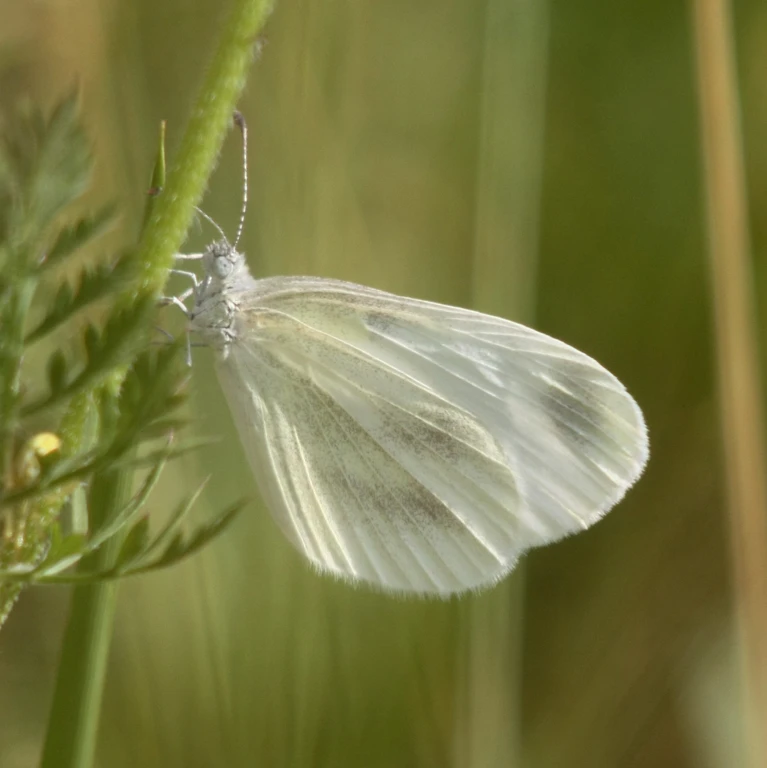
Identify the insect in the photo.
Leptidea sinapis/juvernica
